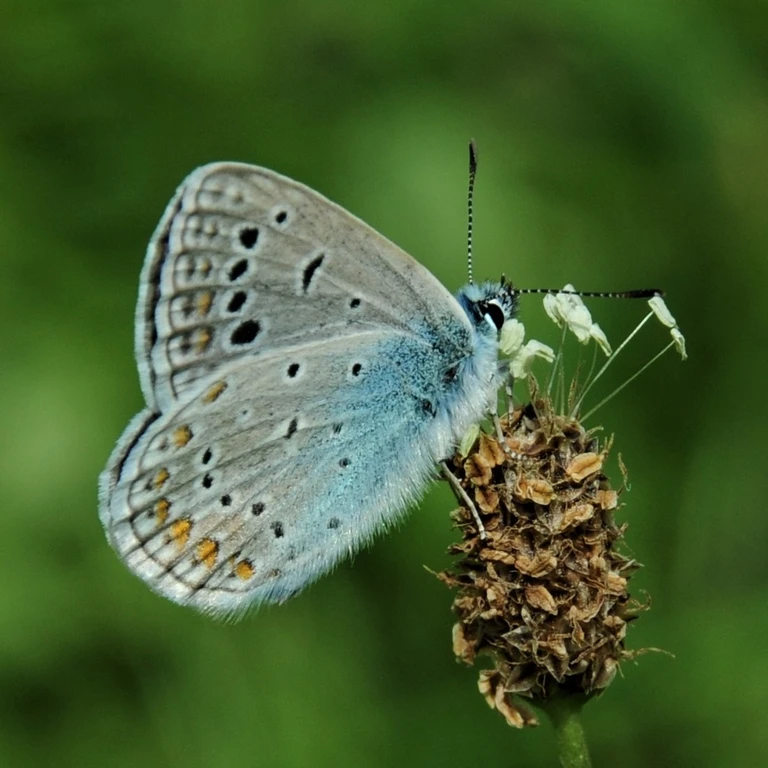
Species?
Polyommatus icarus
